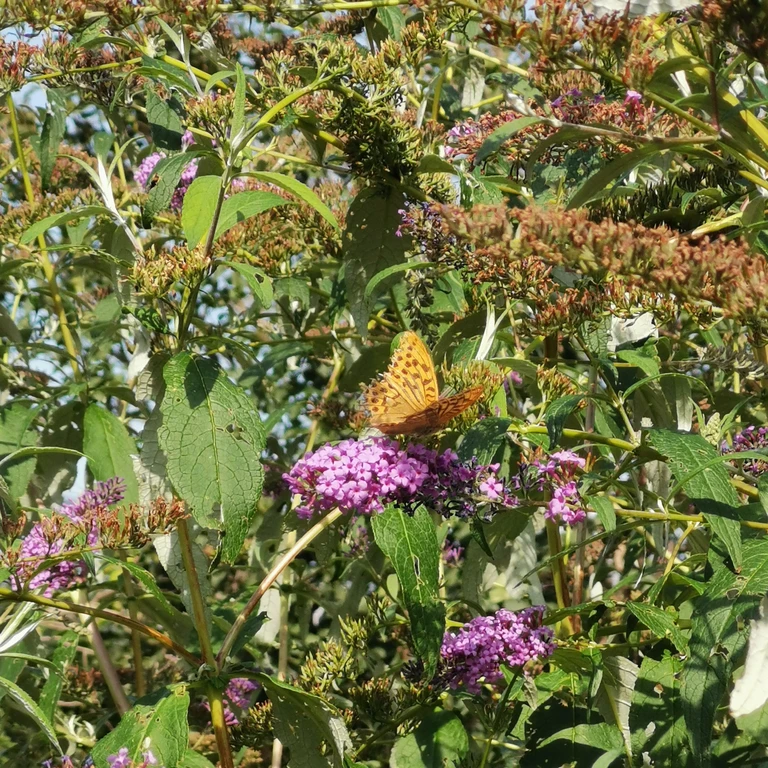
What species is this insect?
Argynnis paphia
